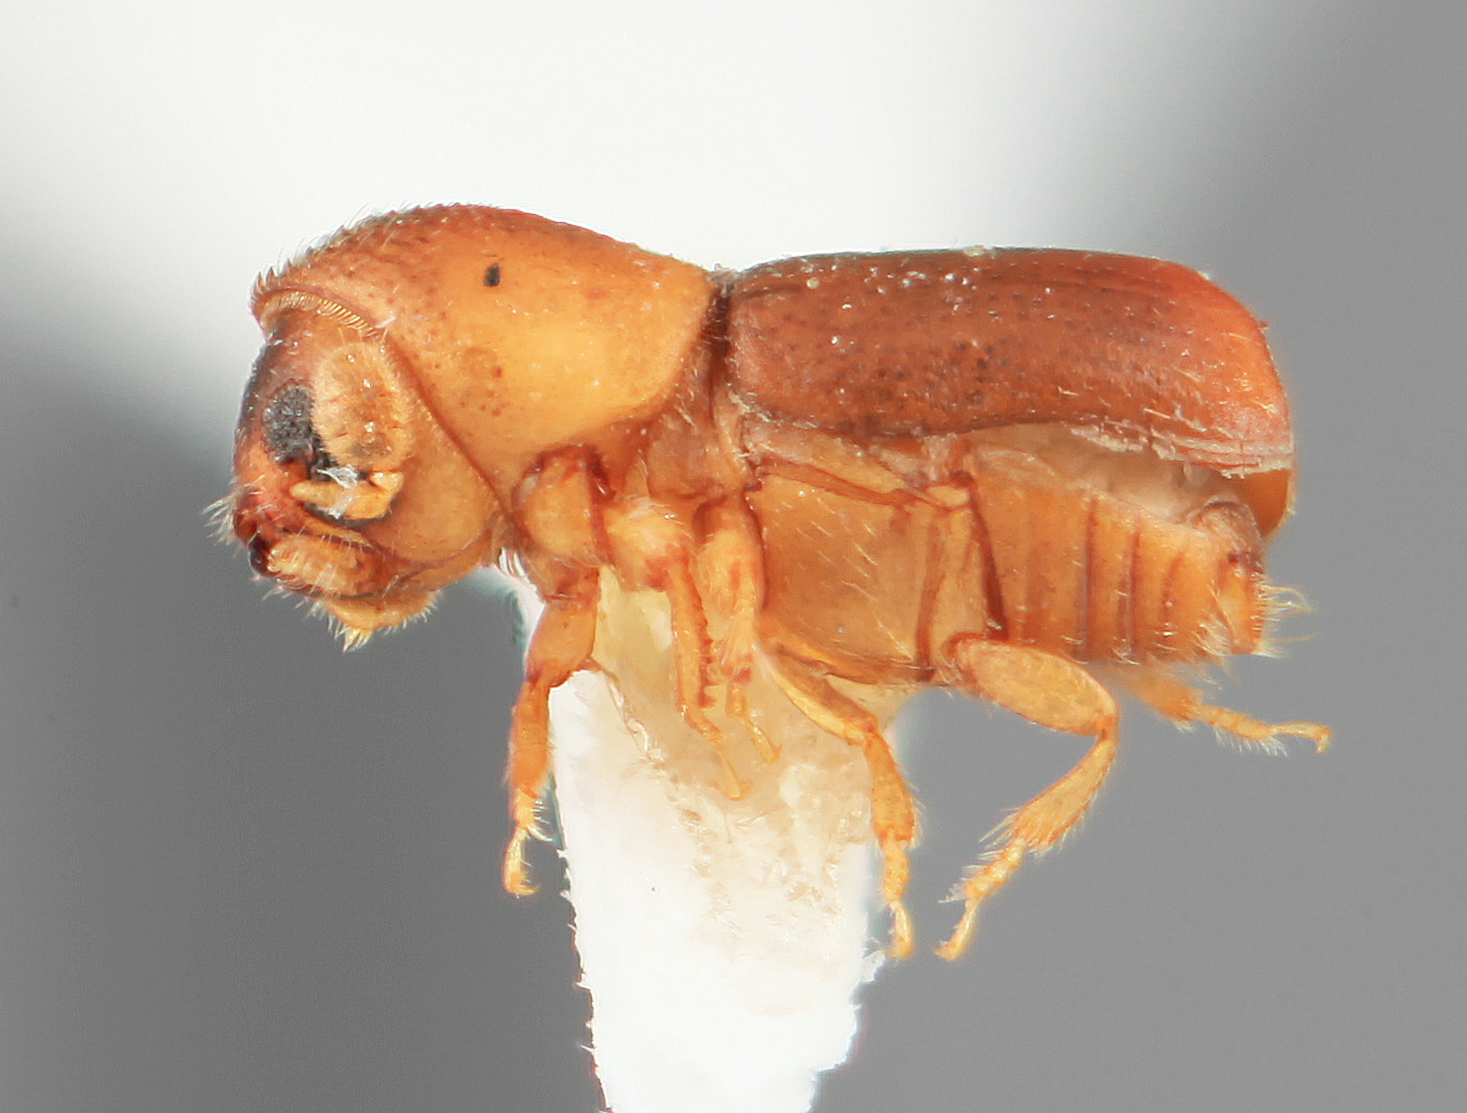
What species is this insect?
Microcorthylus brevior
